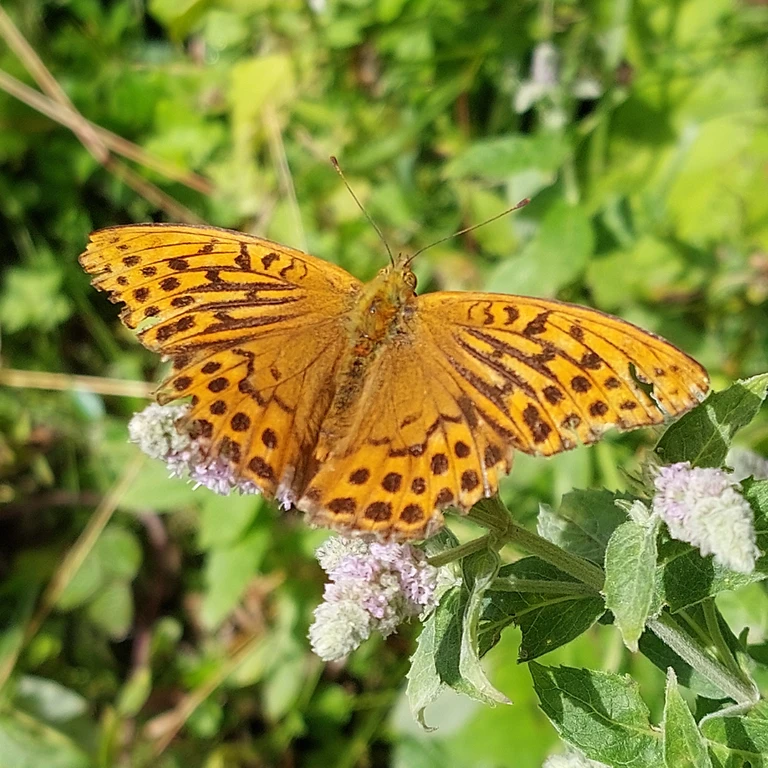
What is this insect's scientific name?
Argynnis paphia
